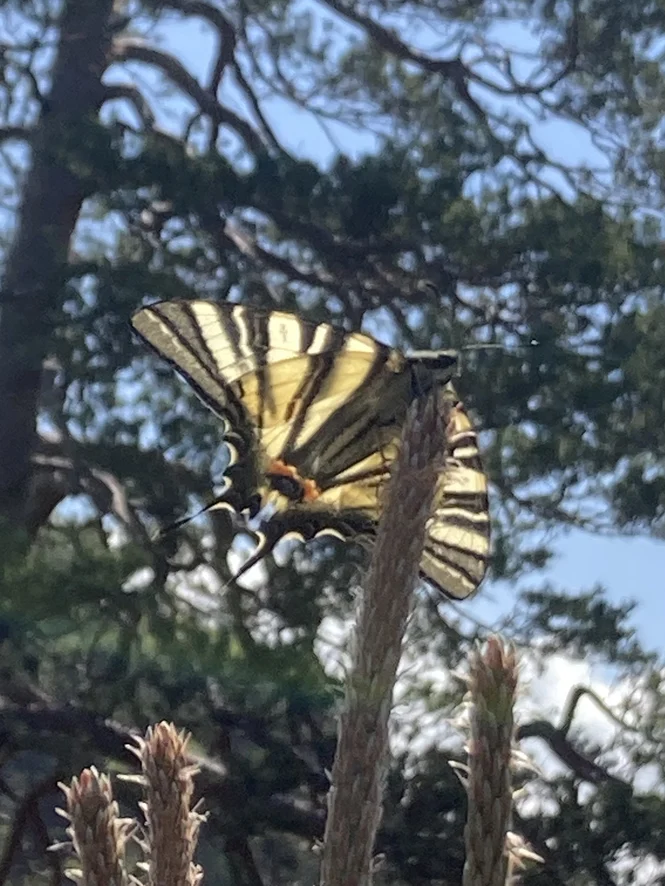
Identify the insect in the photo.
Iphiclides podalirius
